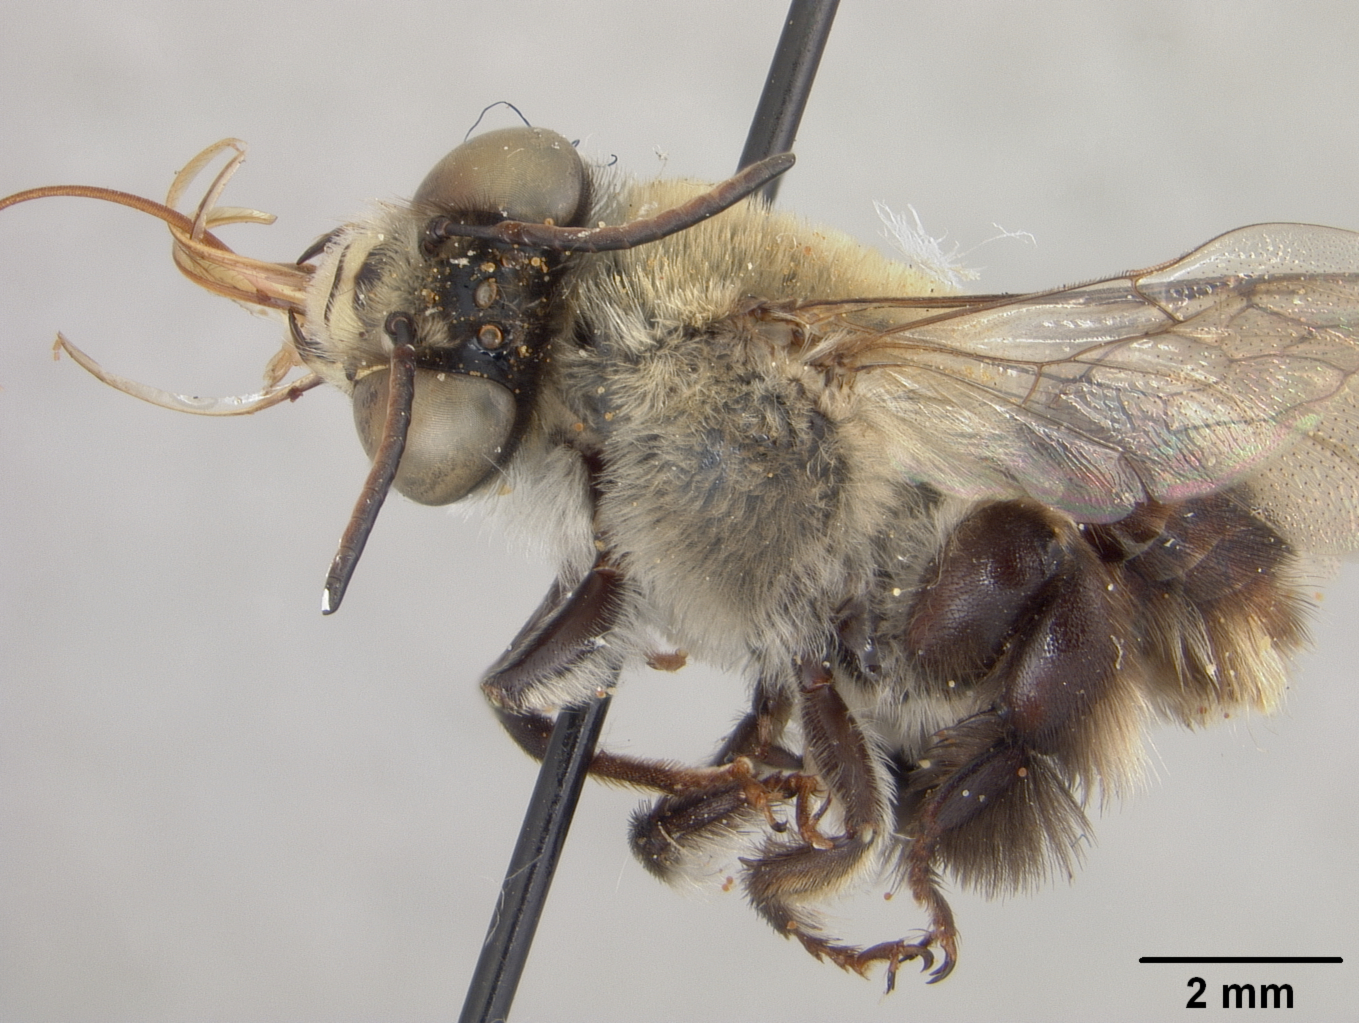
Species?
Centris rhododelpha
